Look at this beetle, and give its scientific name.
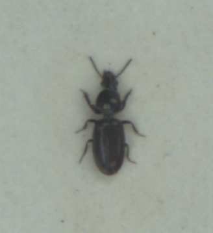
Dyschirius salinus
